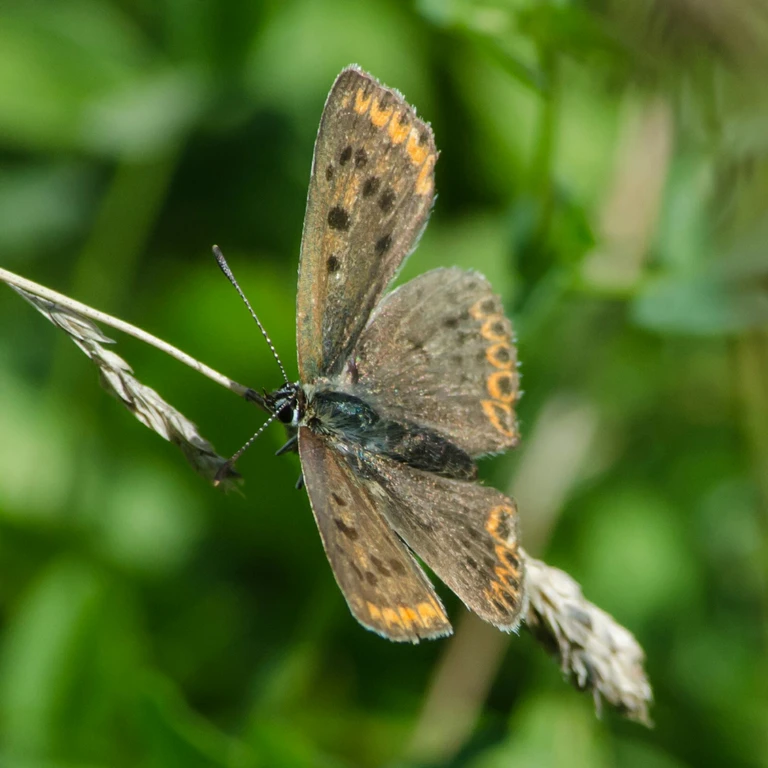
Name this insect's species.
Lycaena tityrus (also Loweia tityrus)
